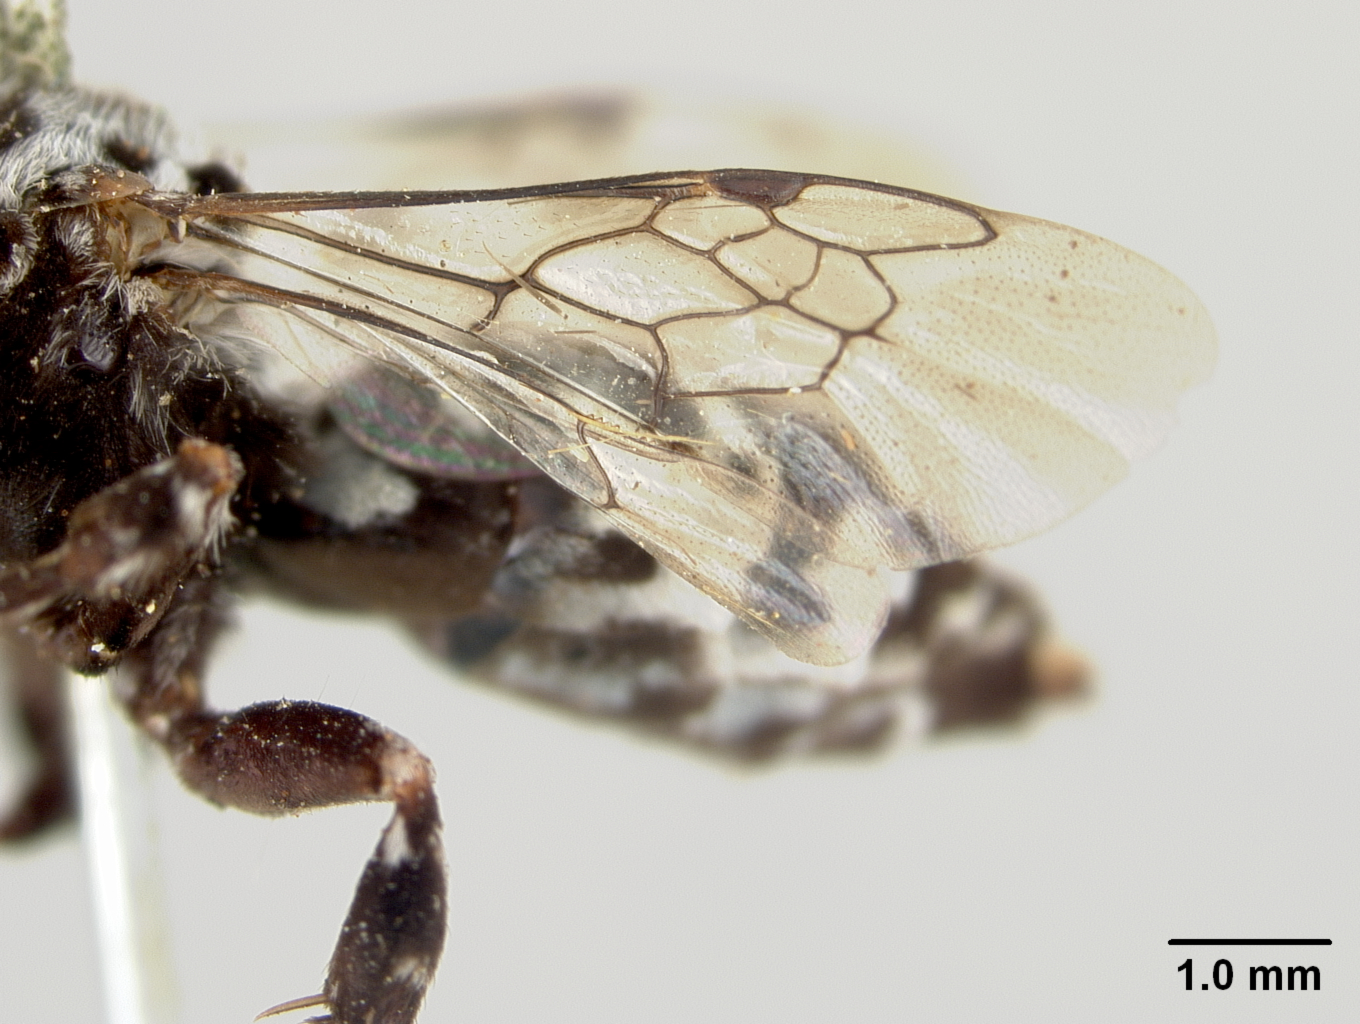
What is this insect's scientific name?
Isepeolus bruneri
